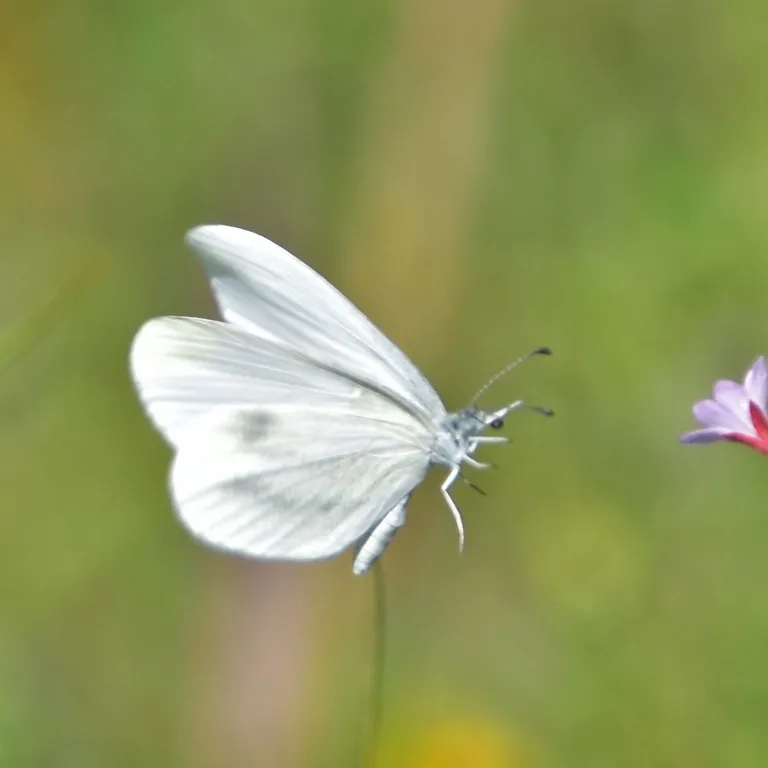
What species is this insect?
Leptidea sinapis/juvernica
